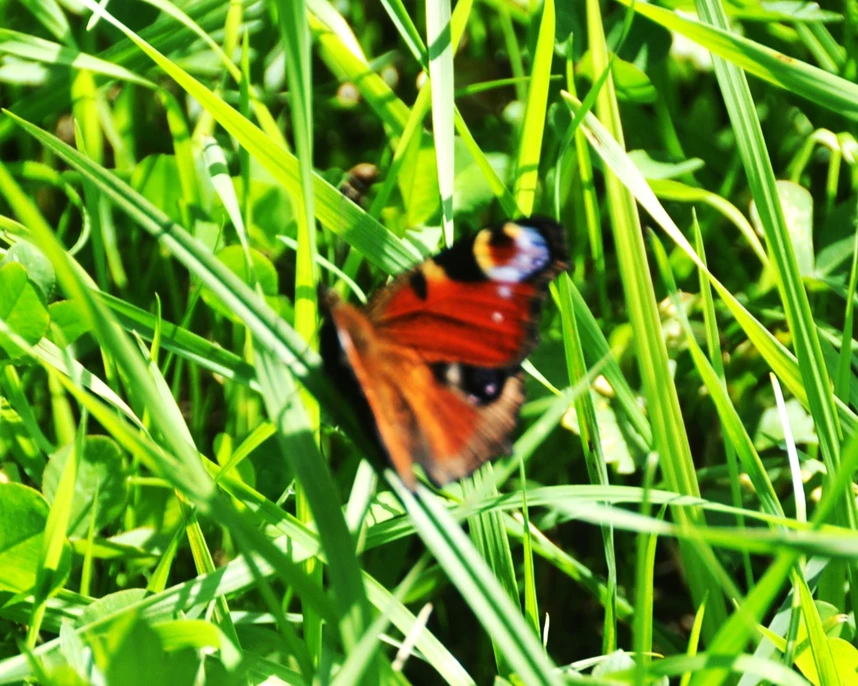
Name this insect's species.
Aglais io
